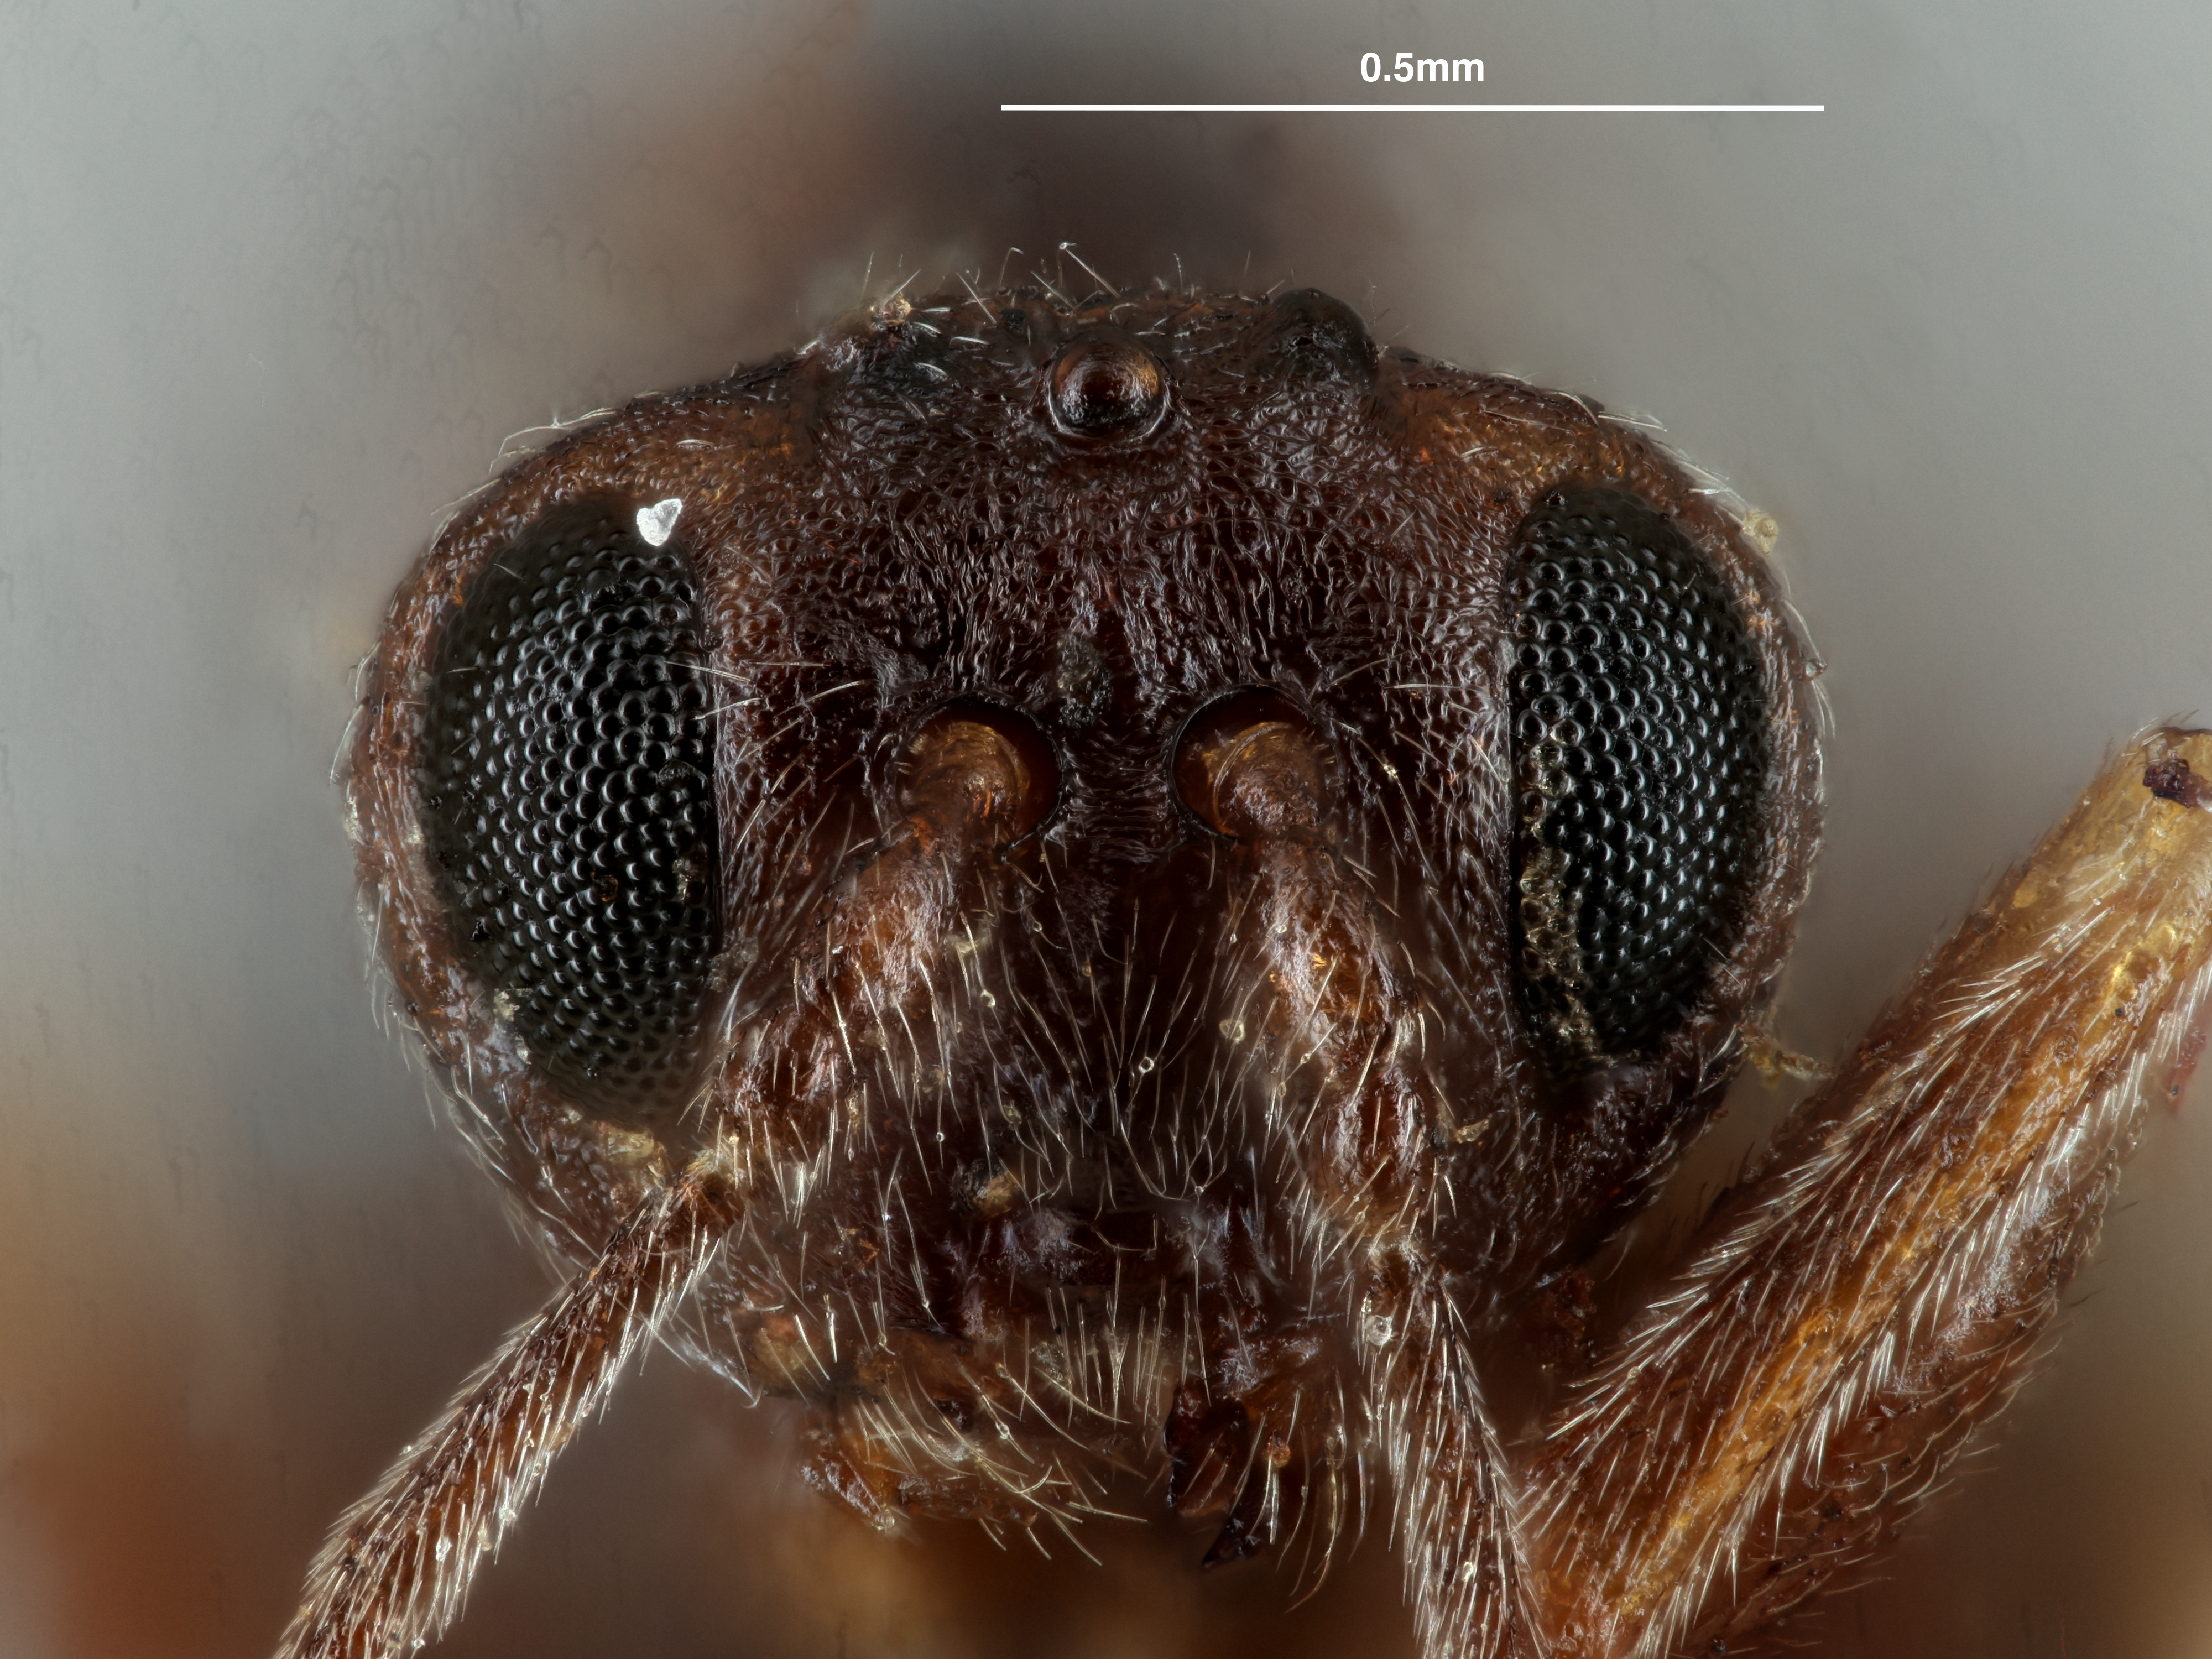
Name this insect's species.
Antron magdalenae
